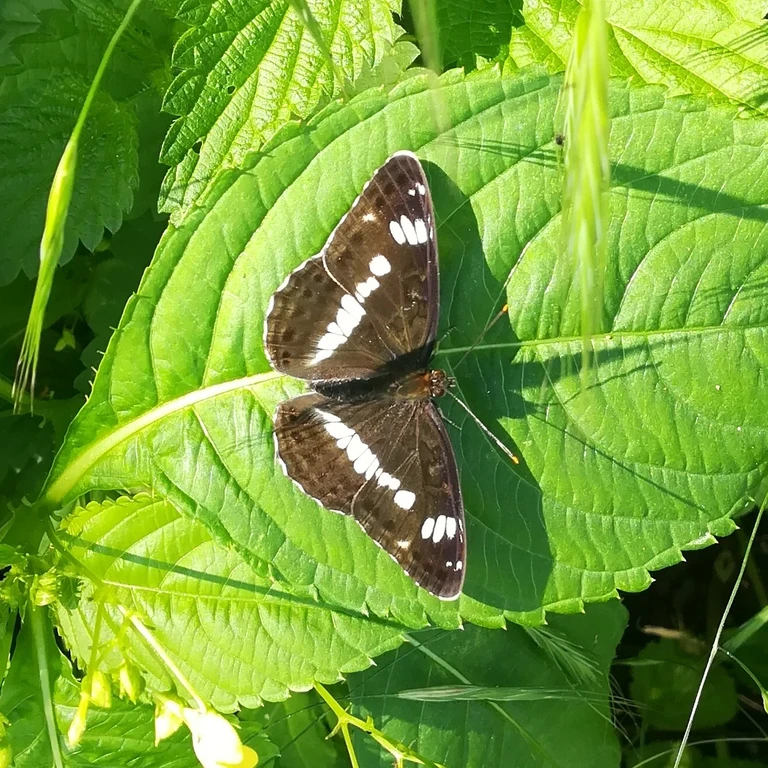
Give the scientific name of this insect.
Limenitis camilla (also Ladoga camilla)
